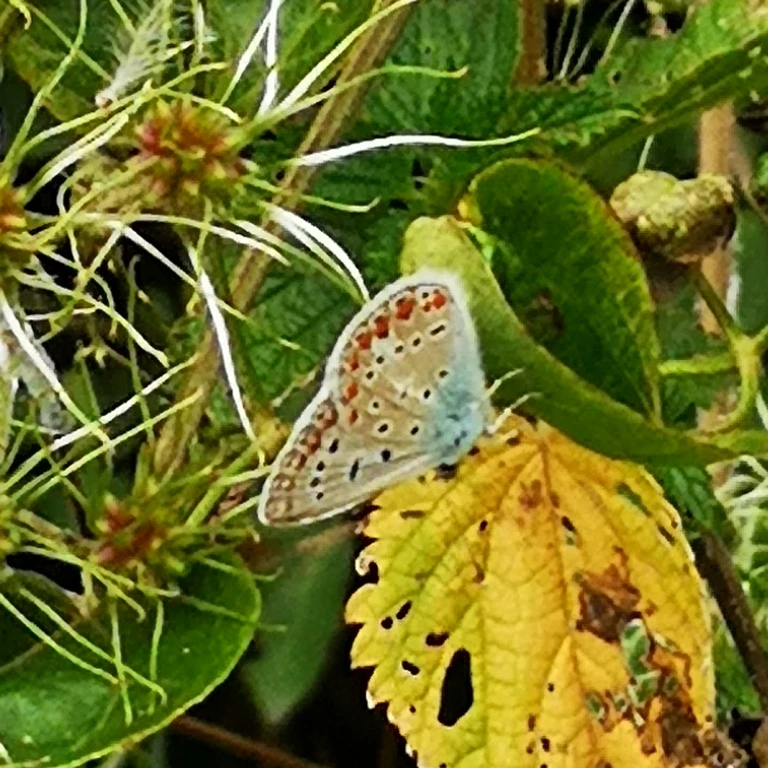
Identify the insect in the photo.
Polyommatus icarus
